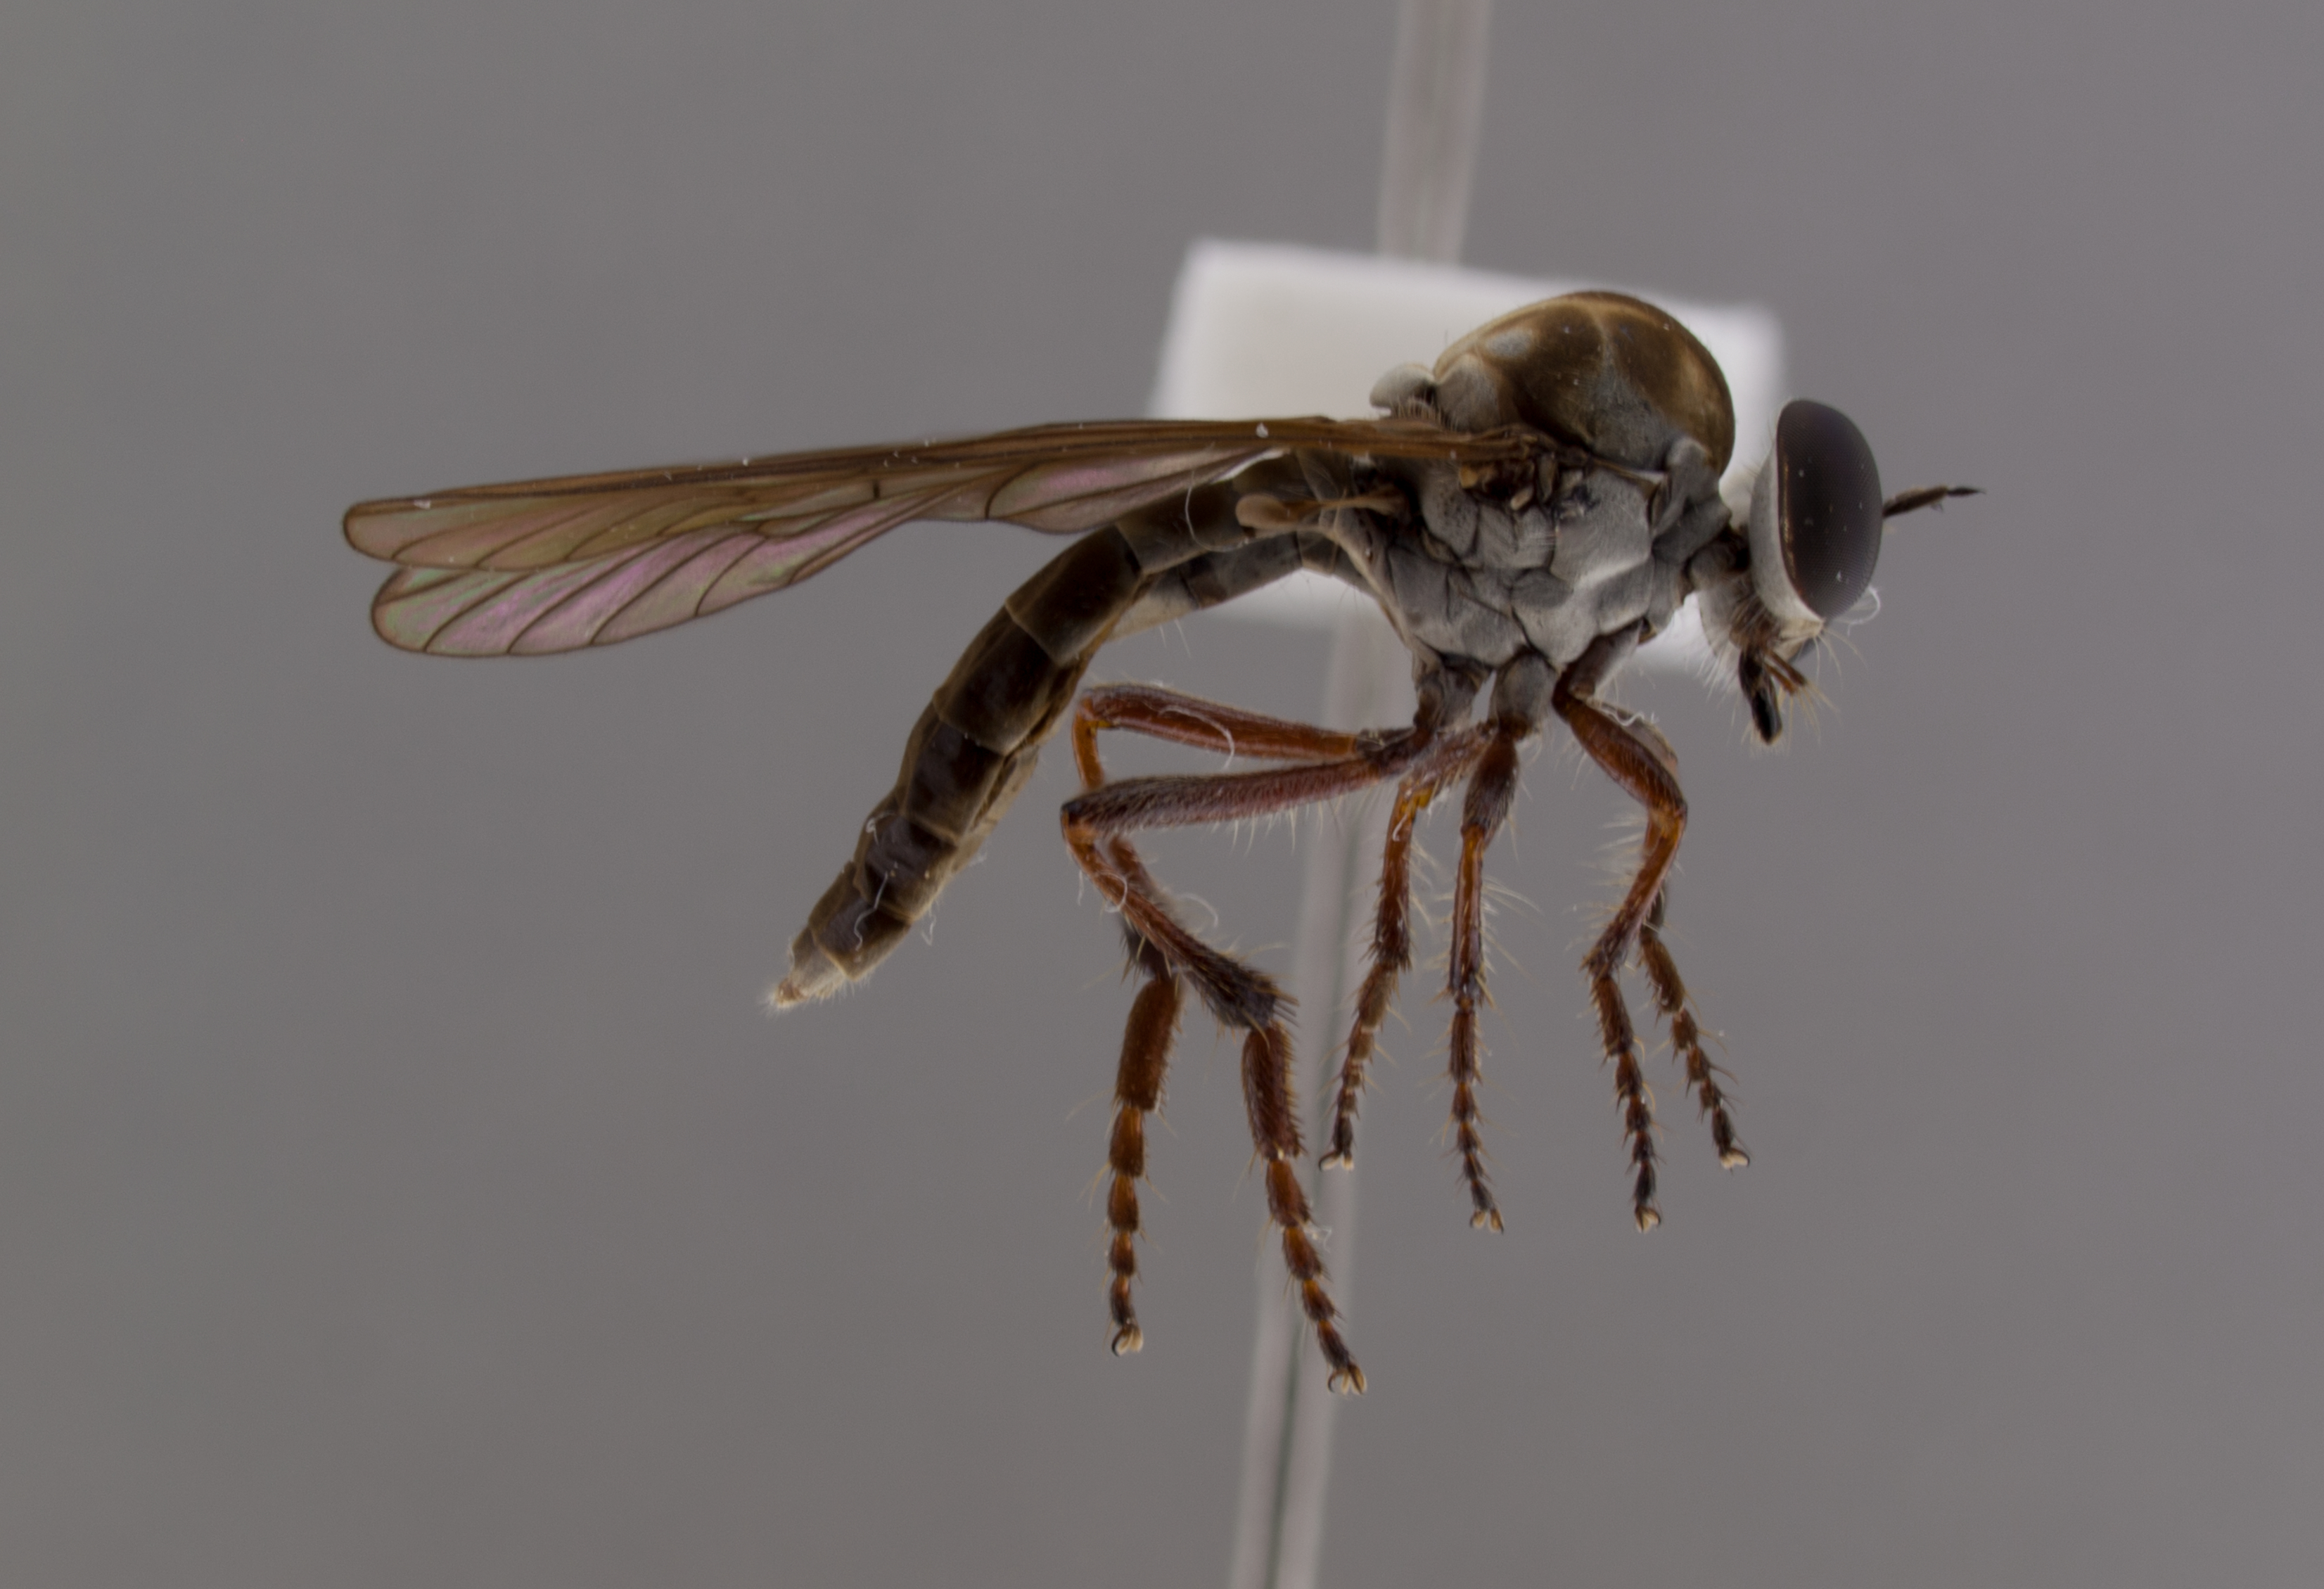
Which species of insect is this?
Holcocephala calva
